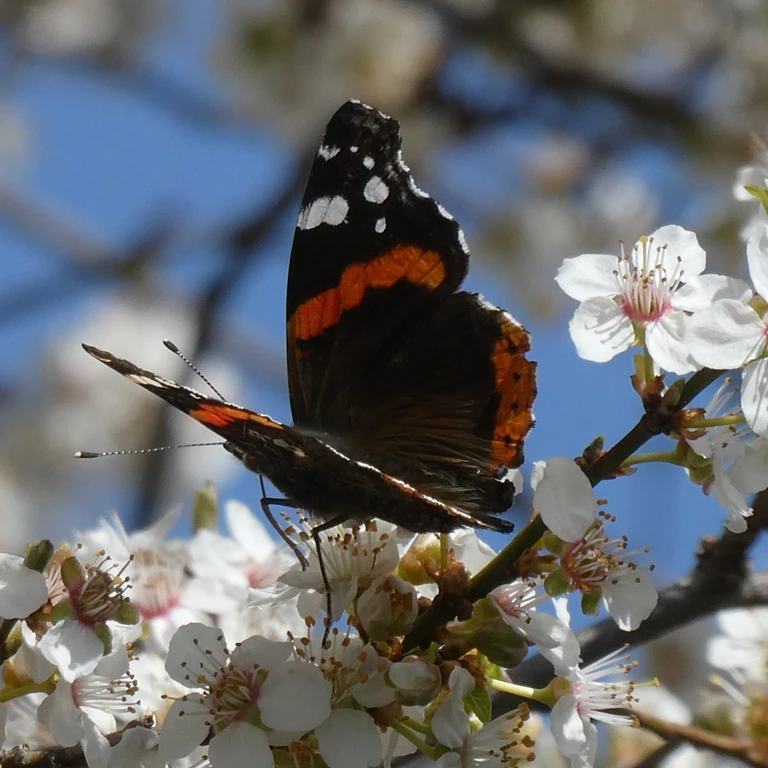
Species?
Vanessa atalanta
